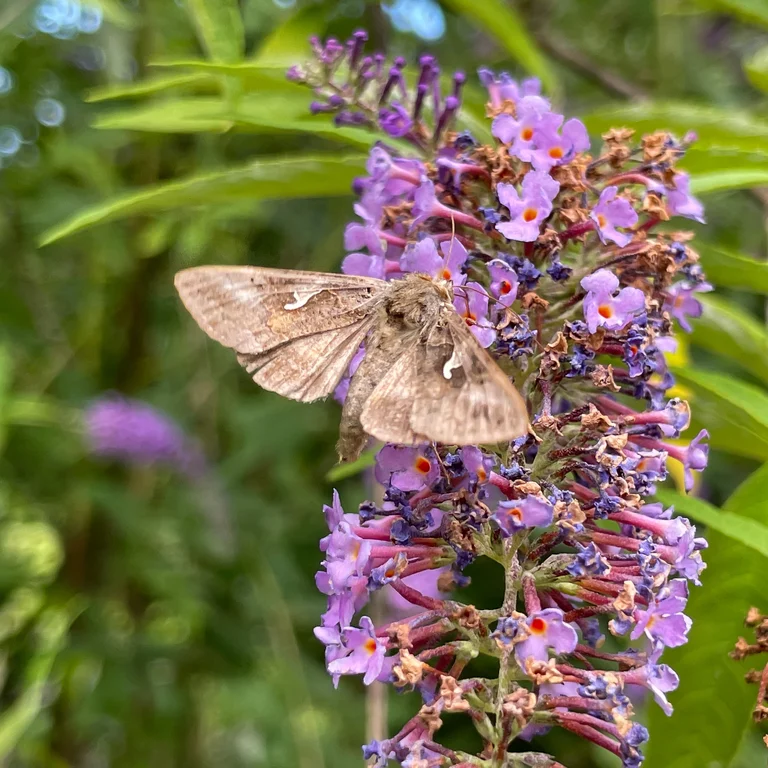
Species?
Autographa gamma
